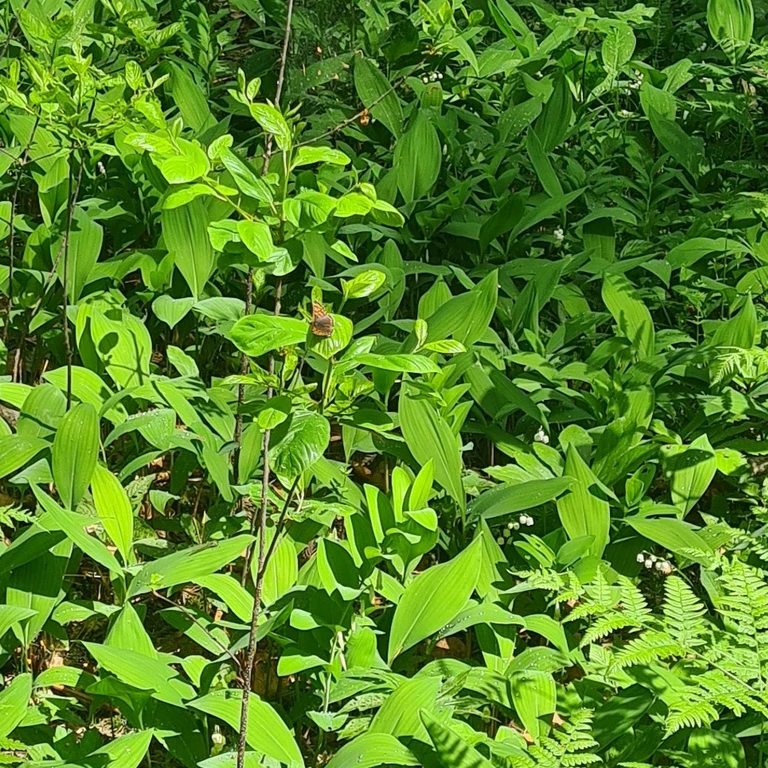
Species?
Hamearis lucina
